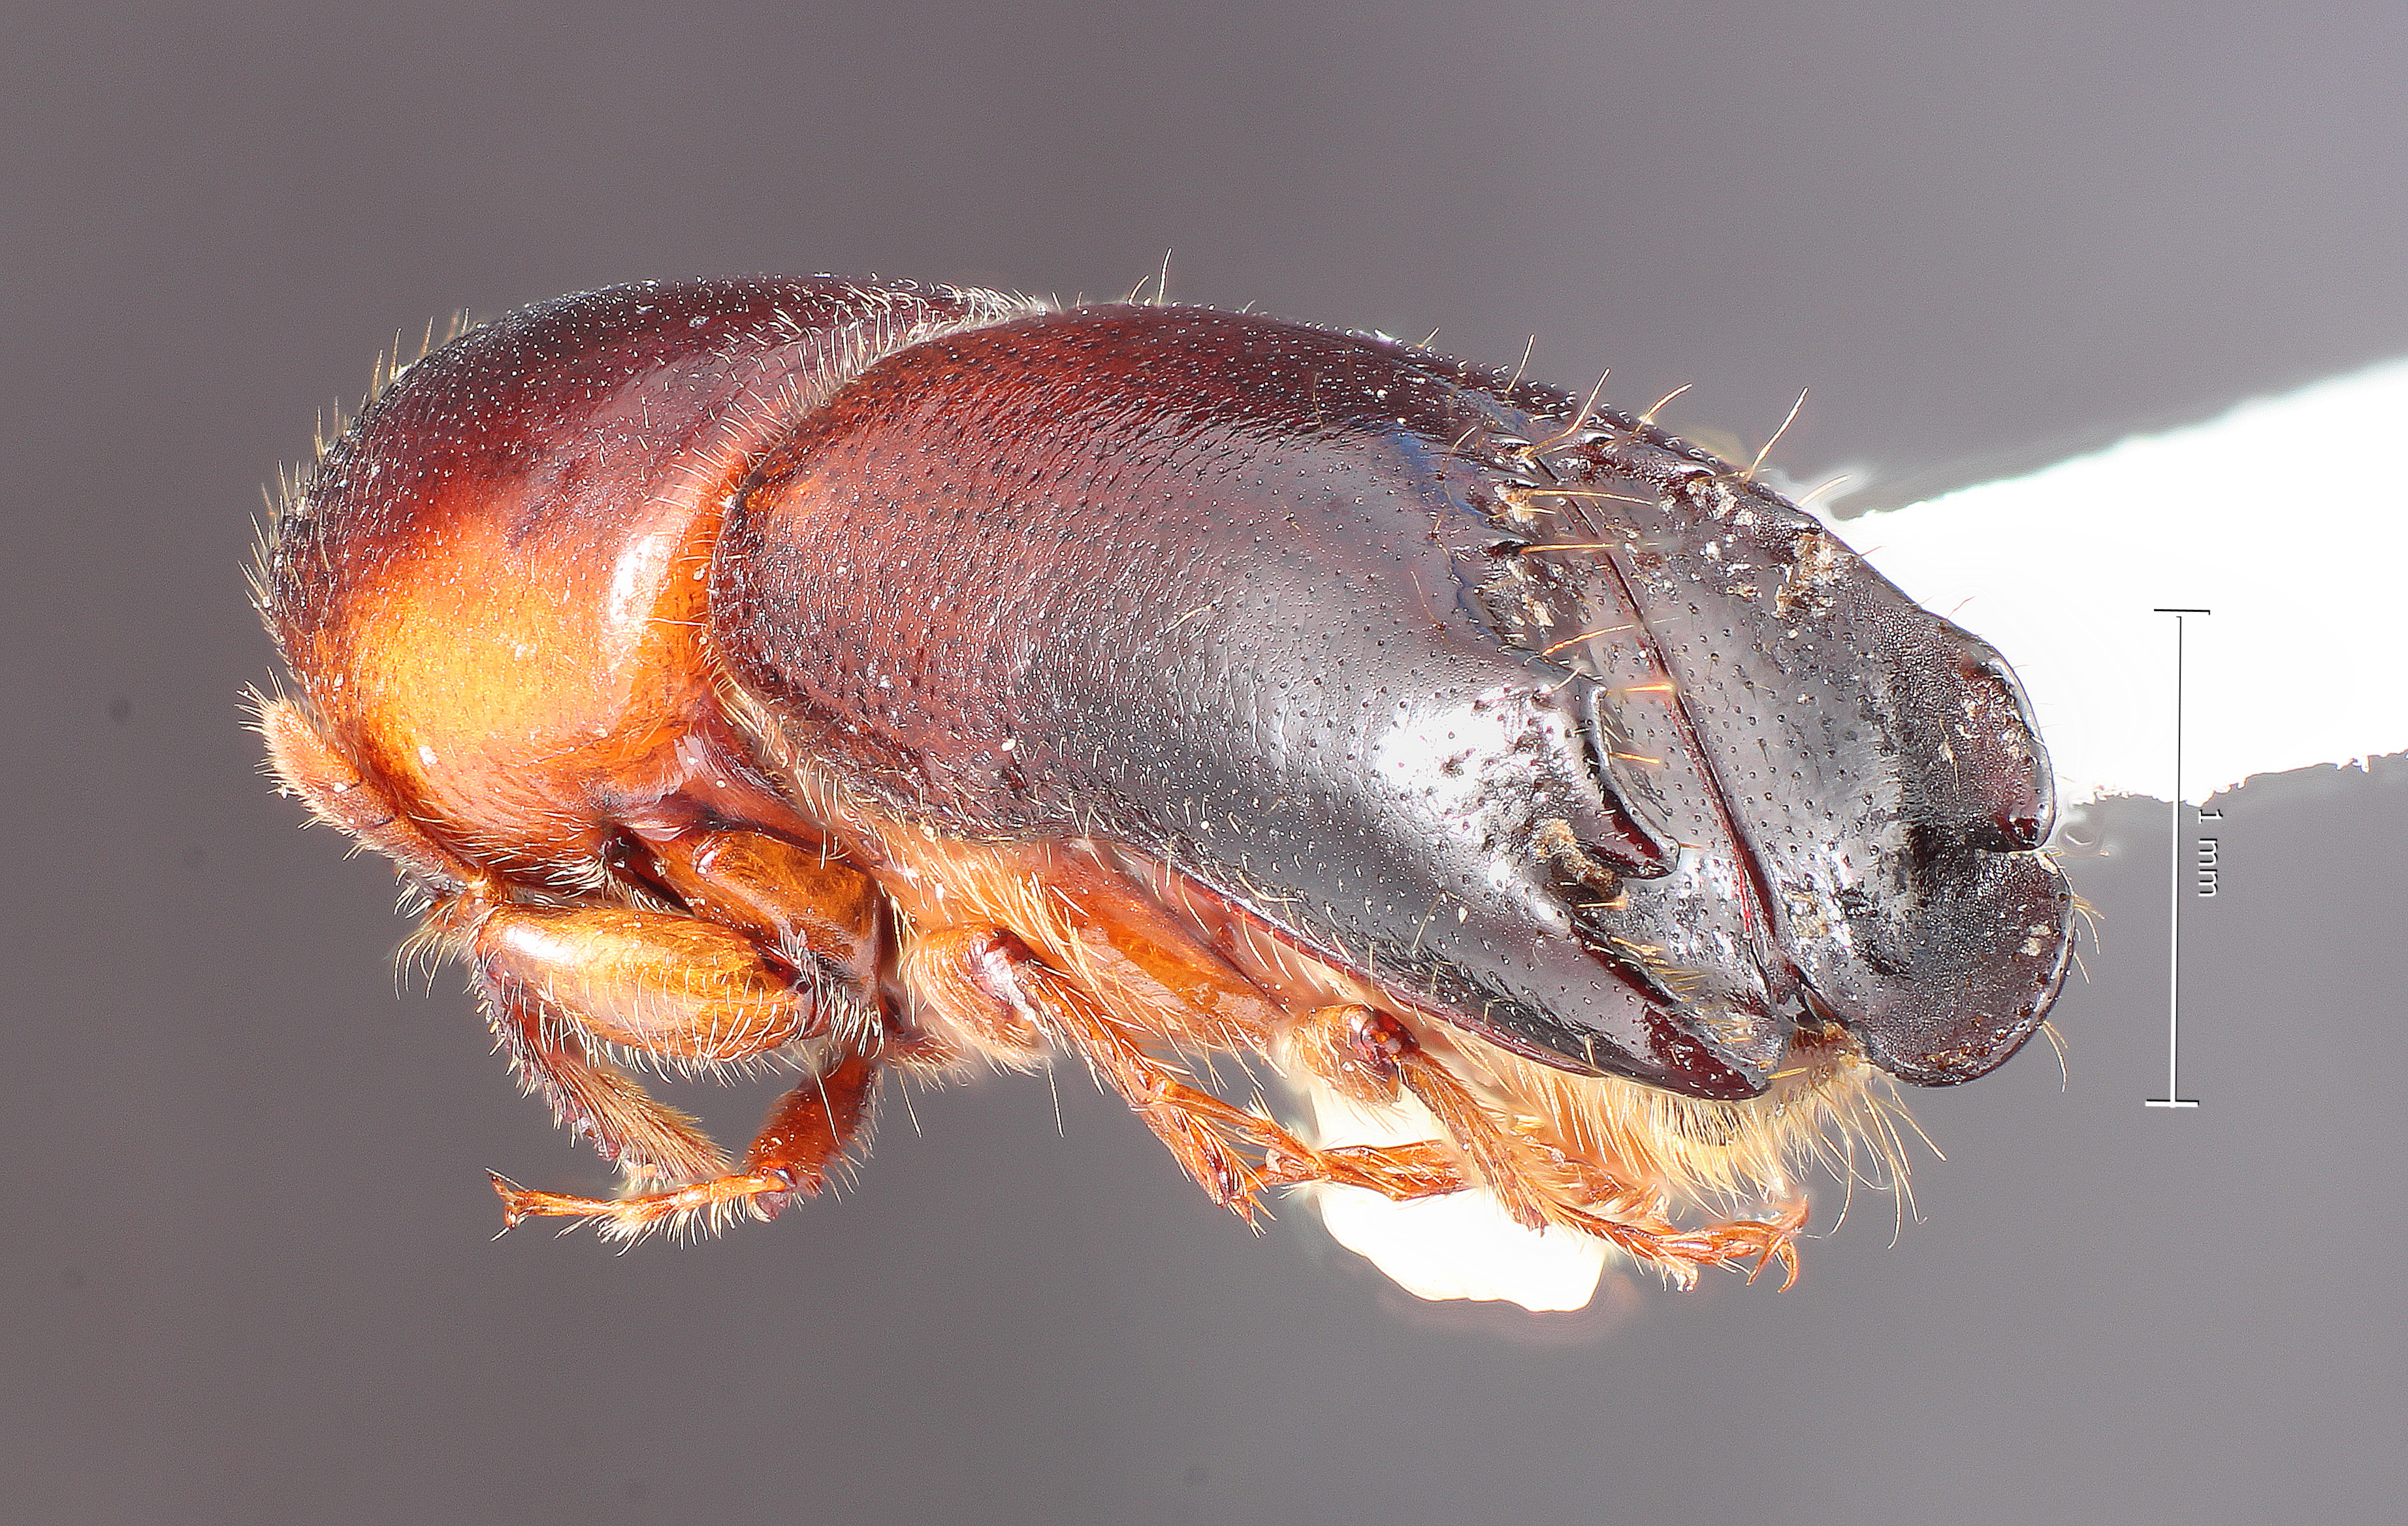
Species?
Monarthrum gnarum
